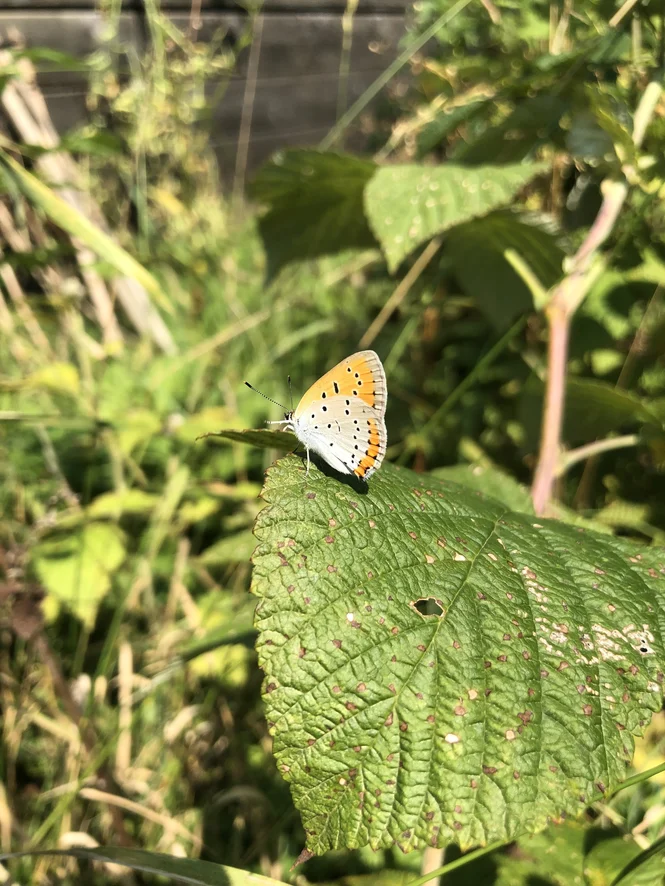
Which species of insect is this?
Lycaena dispar
